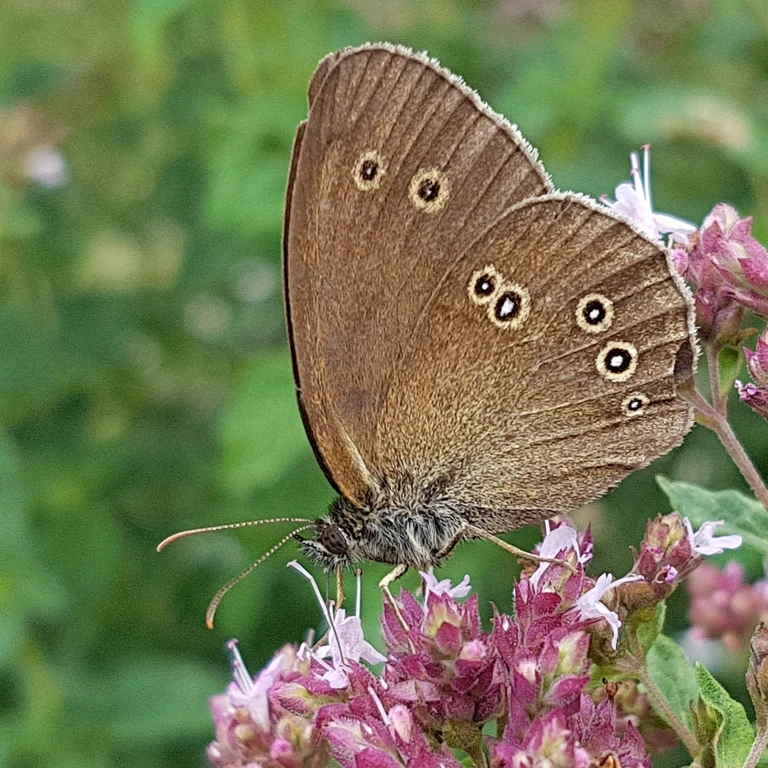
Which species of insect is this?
Aphantopus hyperantus
